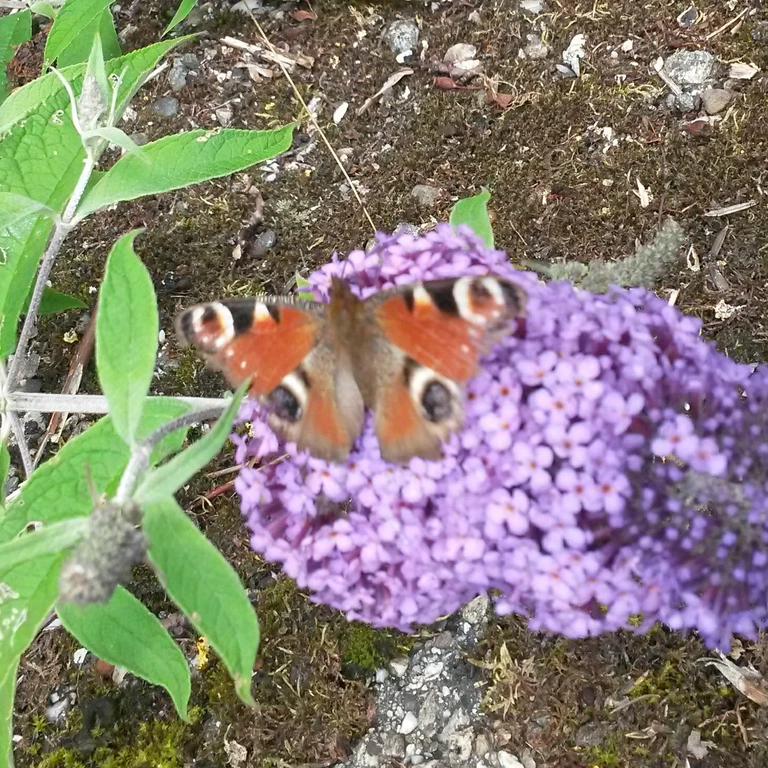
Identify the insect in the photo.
Aglais io
